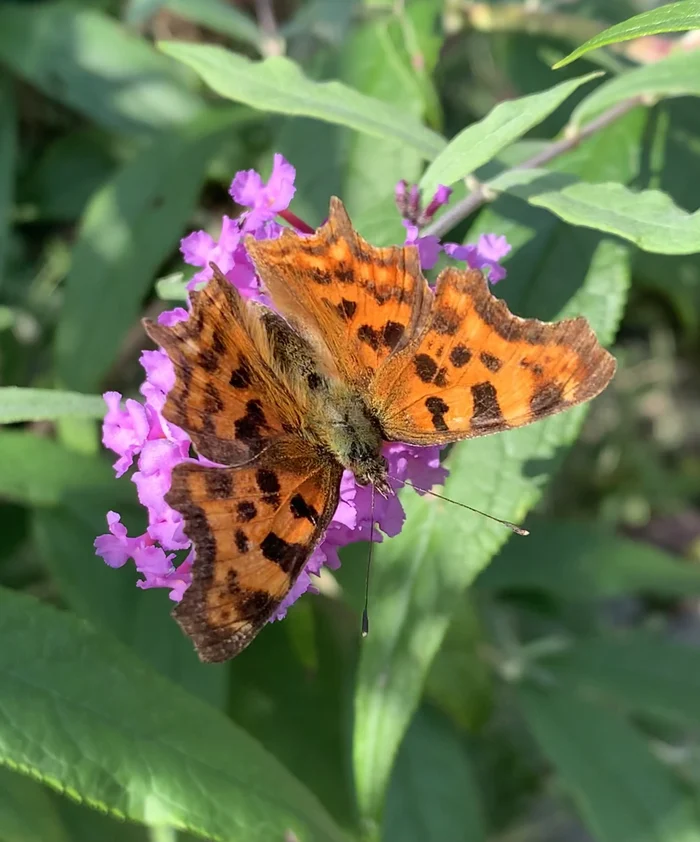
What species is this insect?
Polygonia c-album
